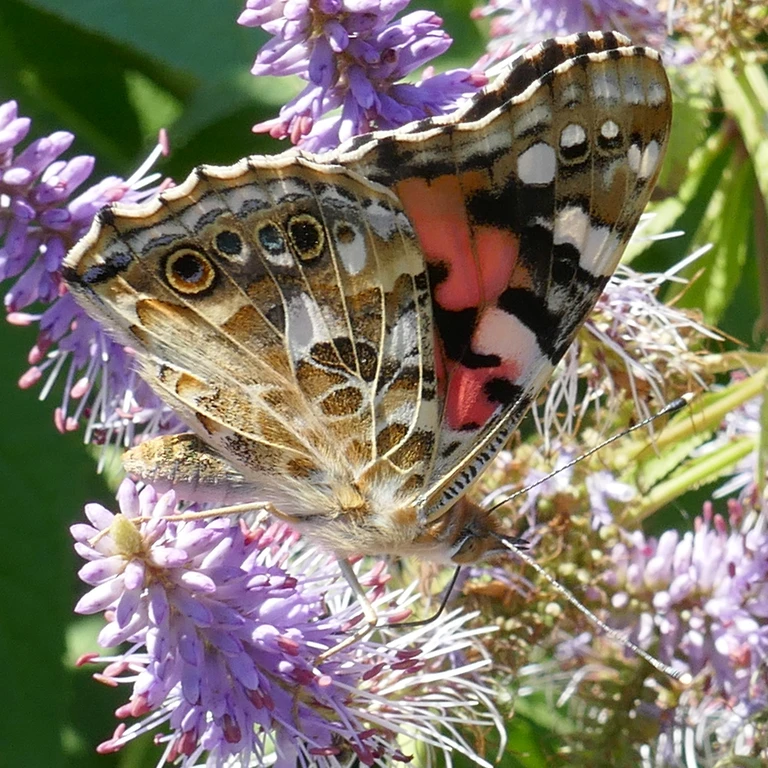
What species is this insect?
Vanessa cardui
